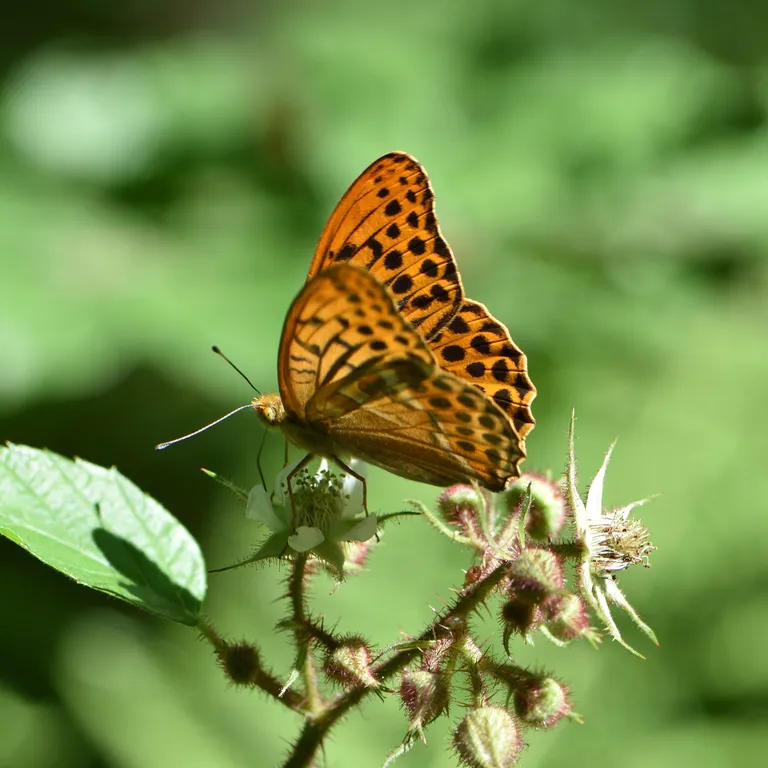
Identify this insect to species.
Argynnis paphia
